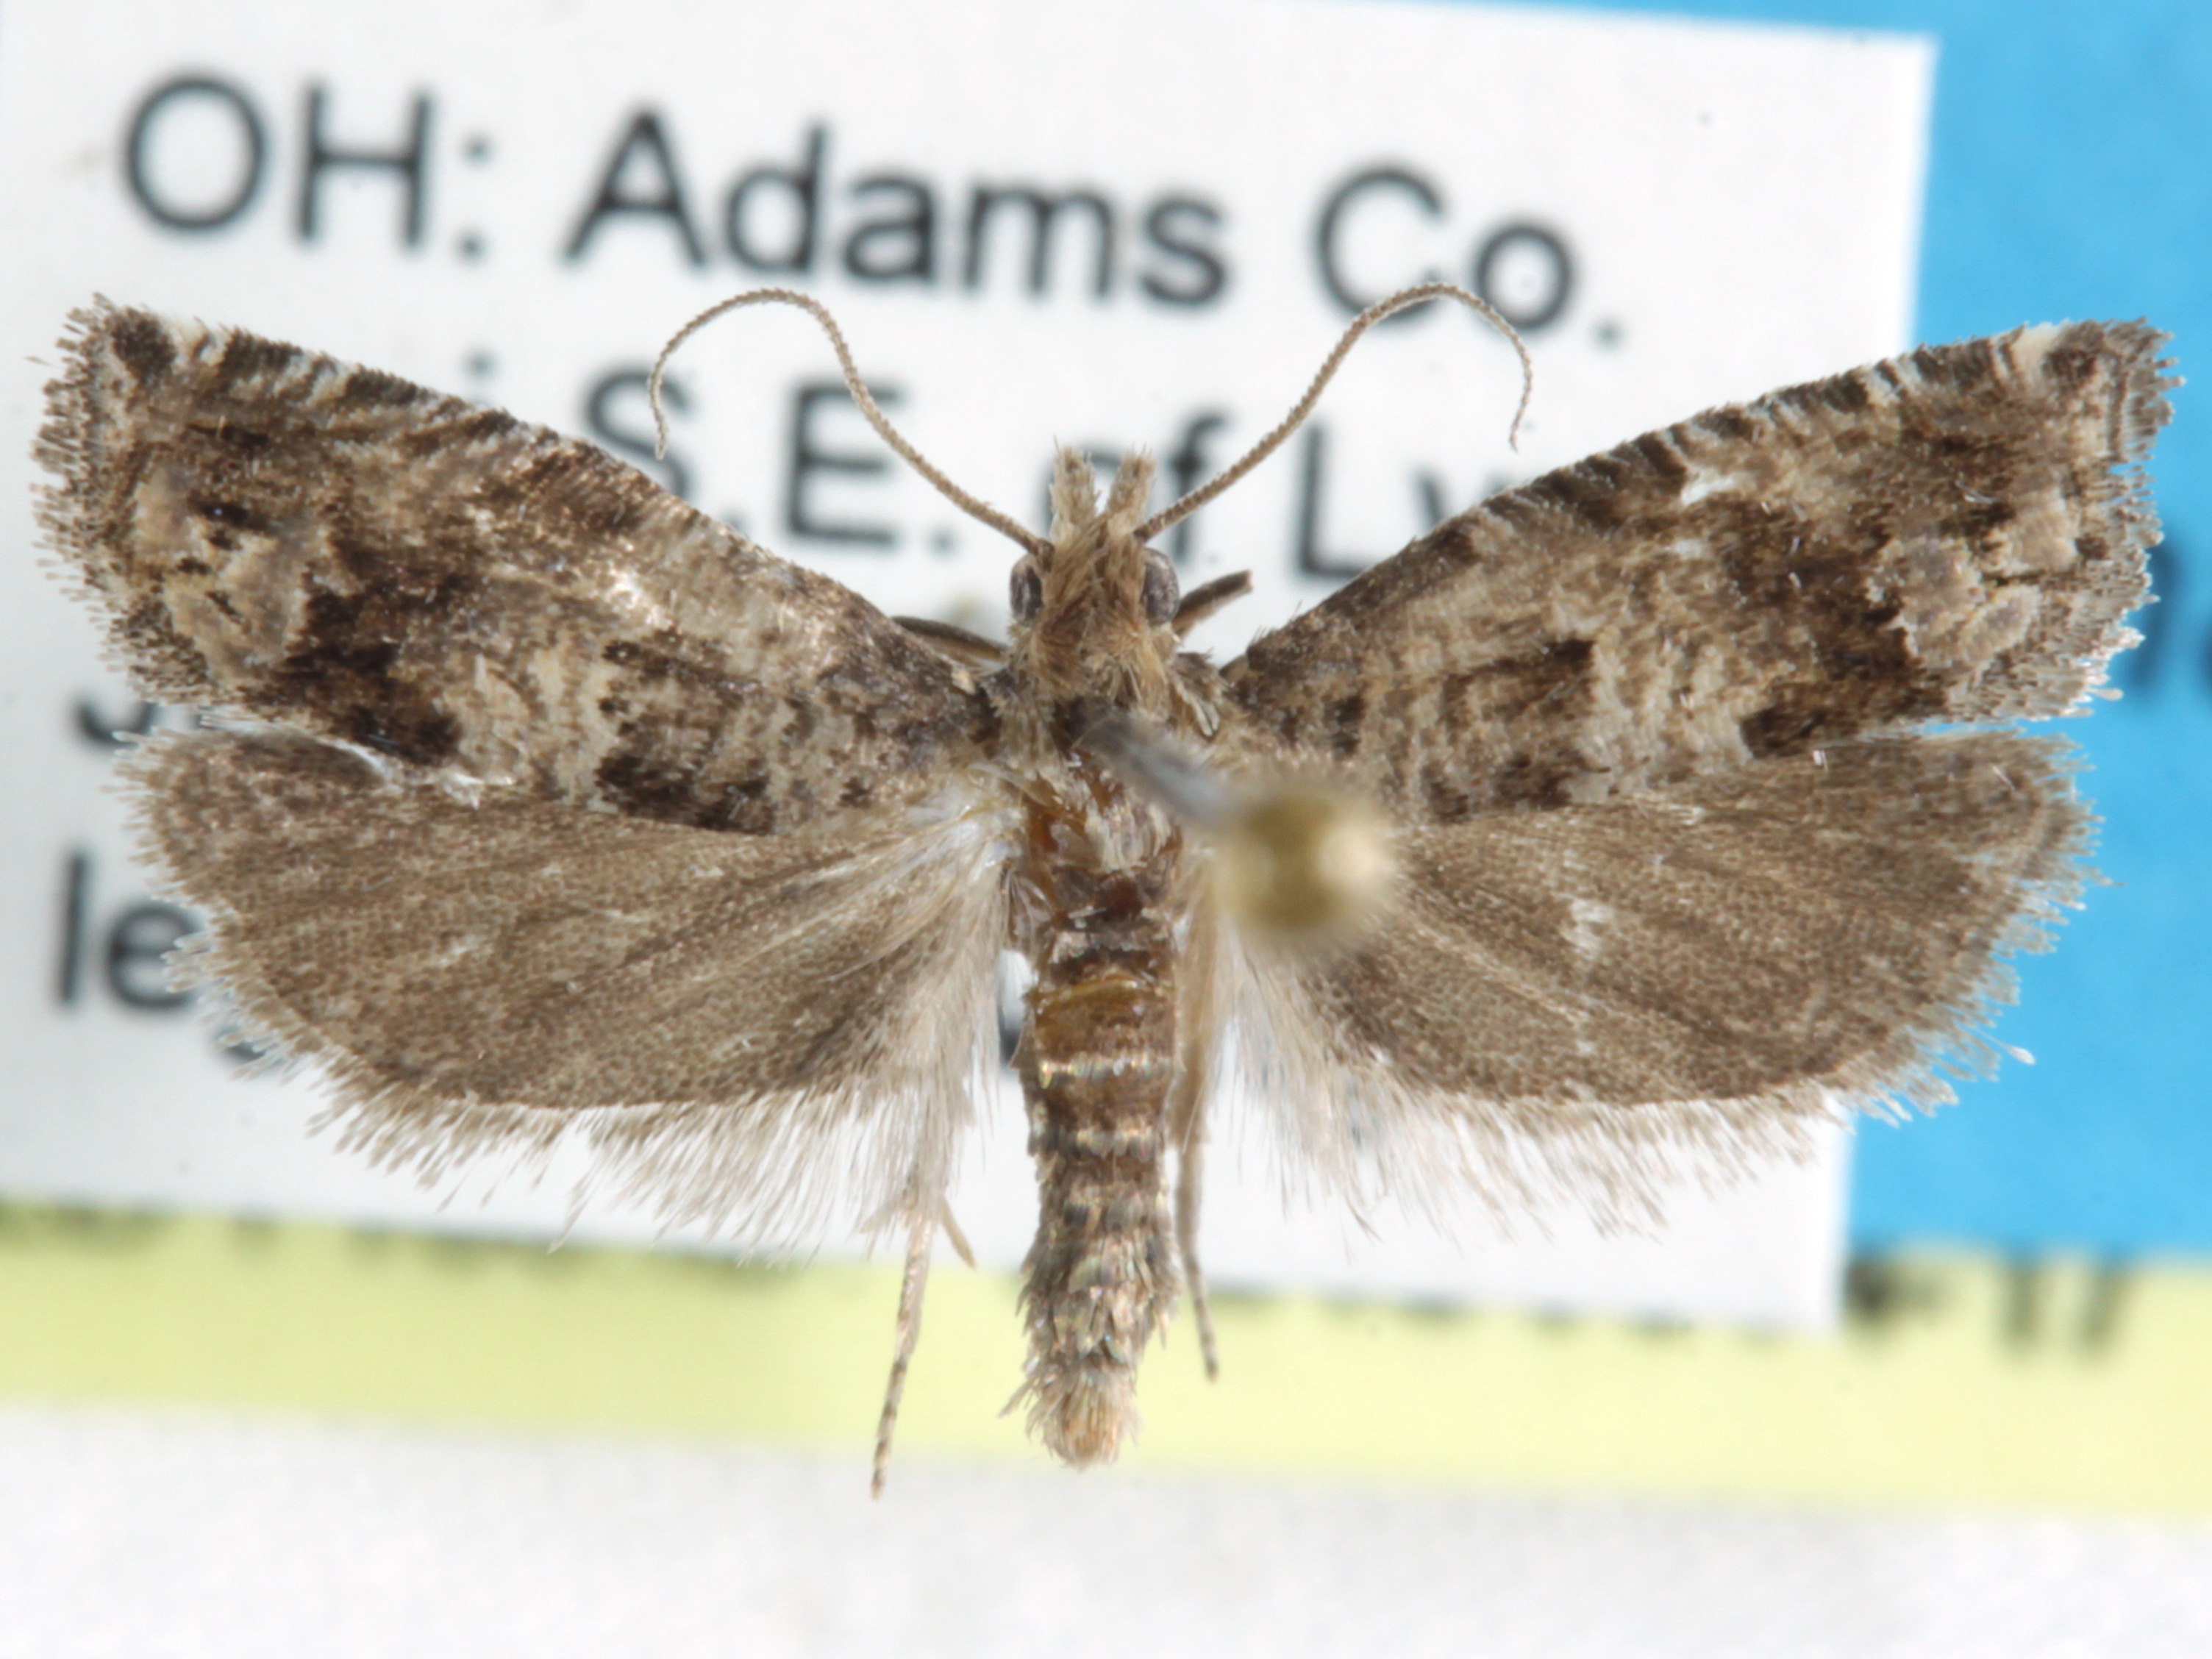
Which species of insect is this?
Pelochrista lynxana
